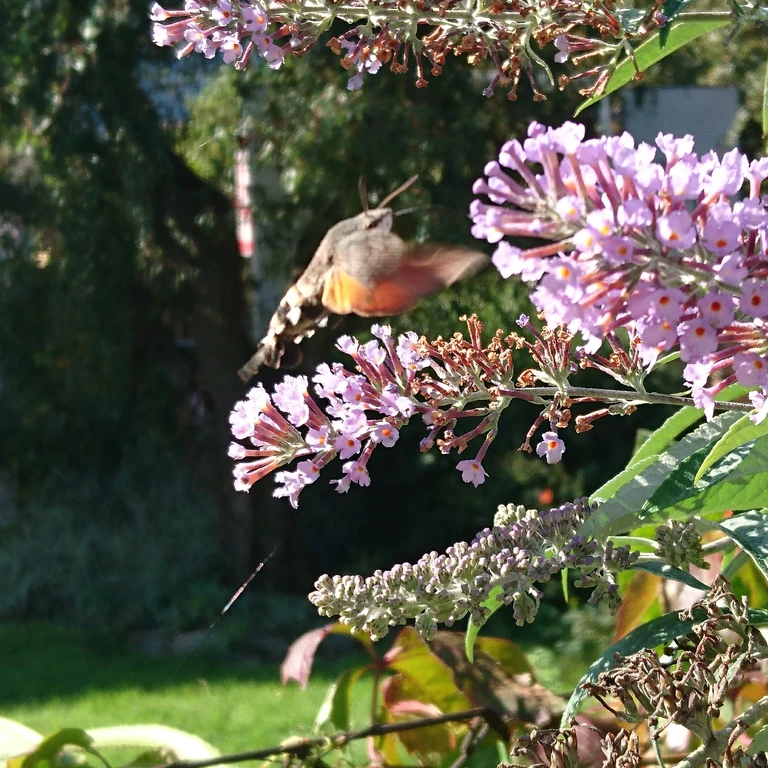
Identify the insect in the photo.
Macroglossum stellatarum
